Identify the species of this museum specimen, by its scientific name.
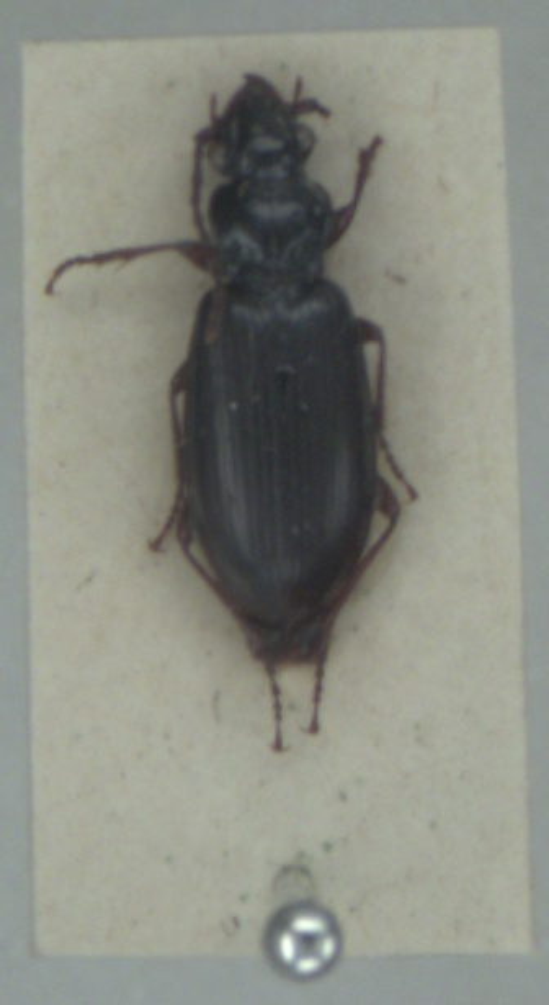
Patrobus septentrionis
